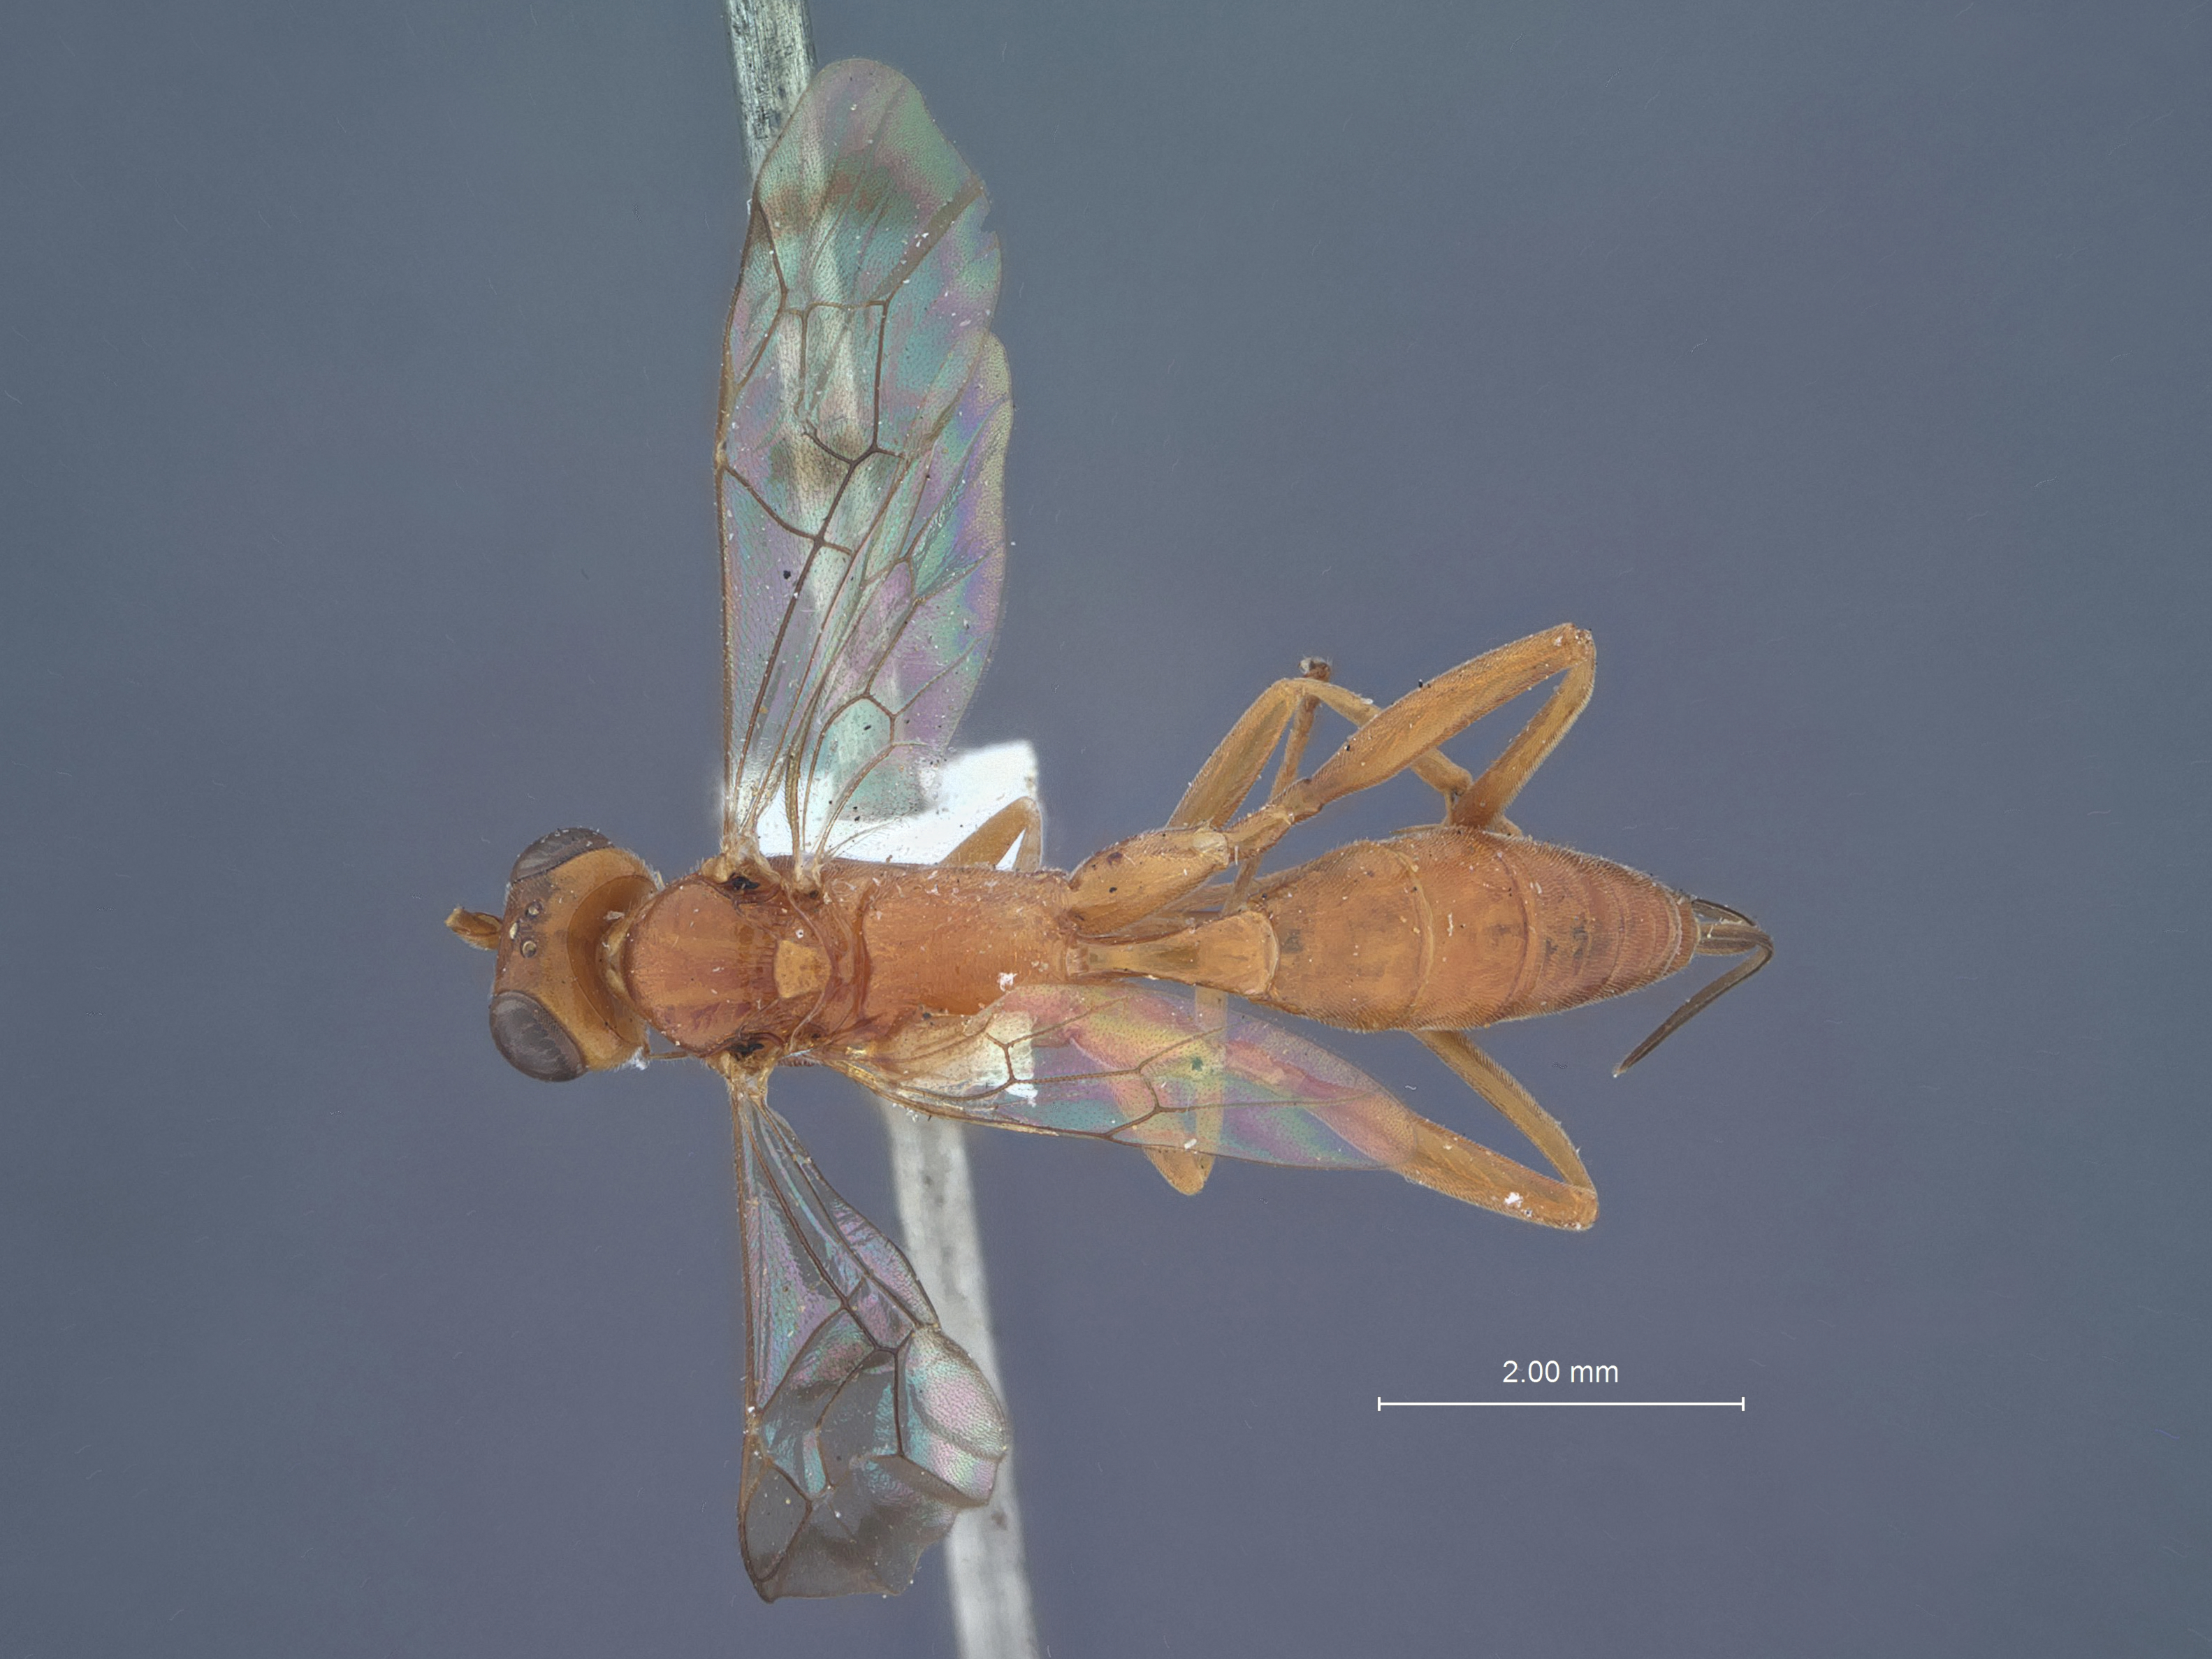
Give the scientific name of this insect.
Mallochia agenioides
